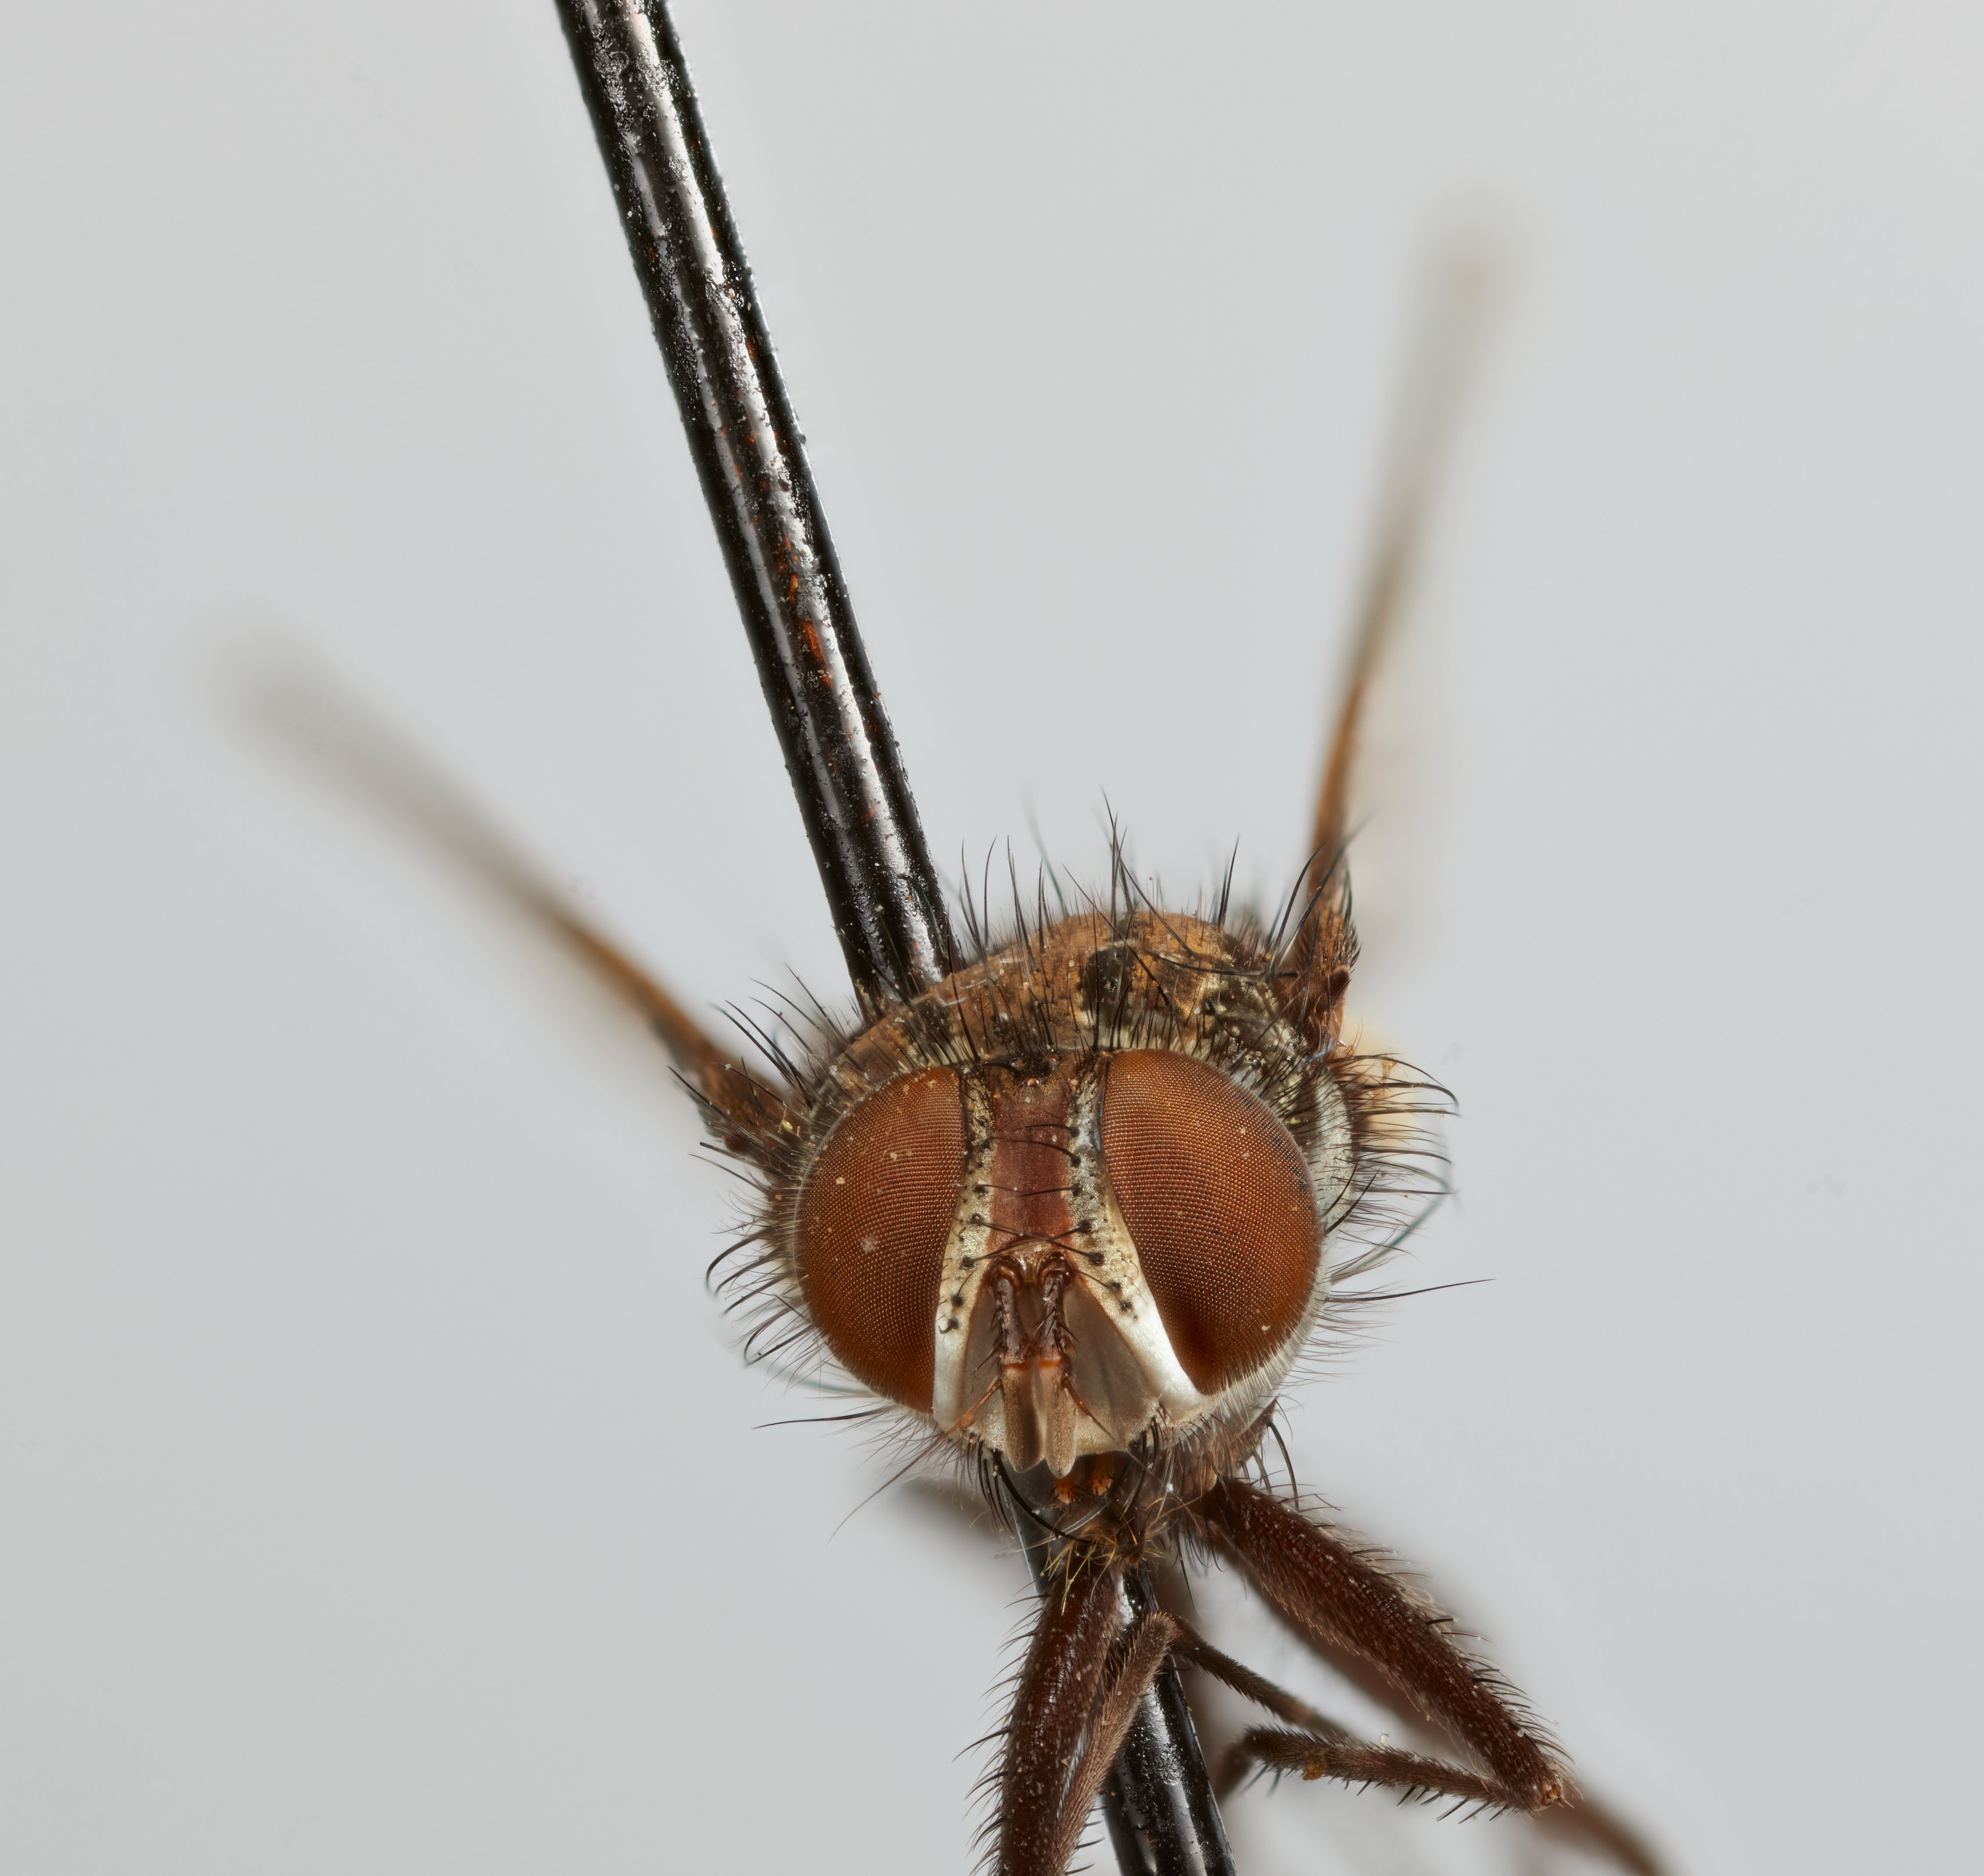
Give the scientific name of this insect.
Tinanemorilla angustipennis
